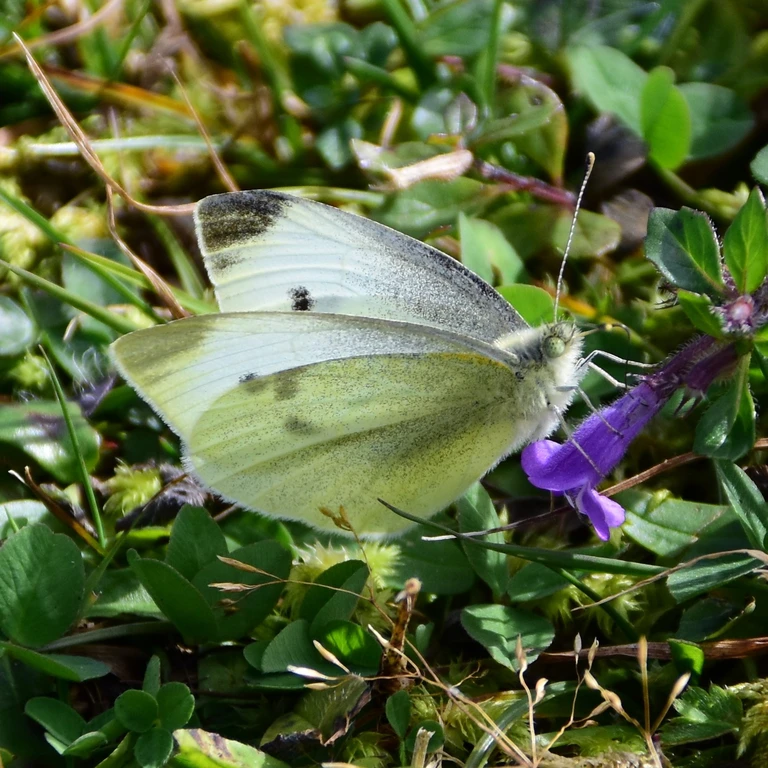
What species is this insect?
Pieris rapae
